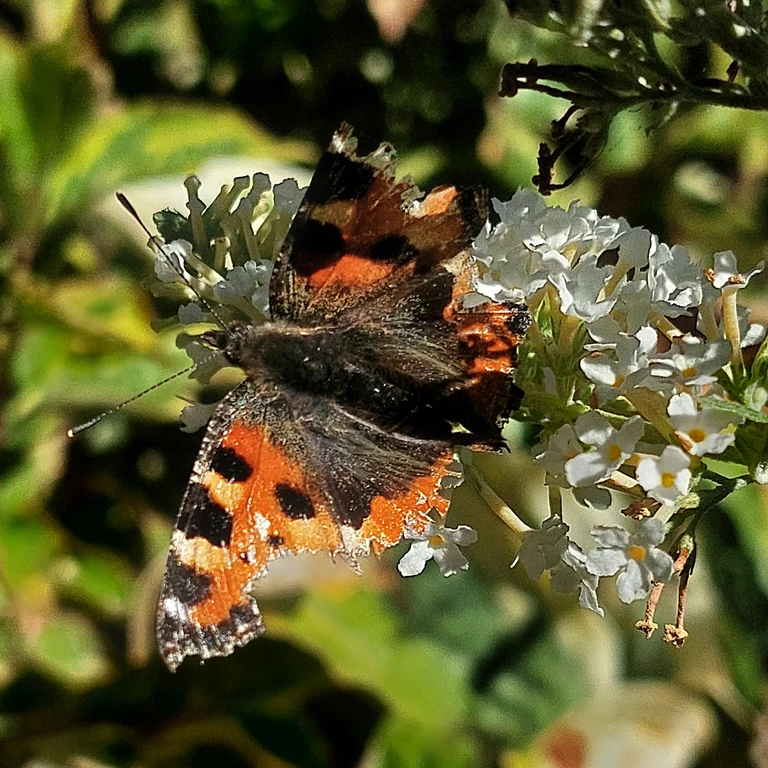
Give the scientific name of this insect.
Aglais urticae
